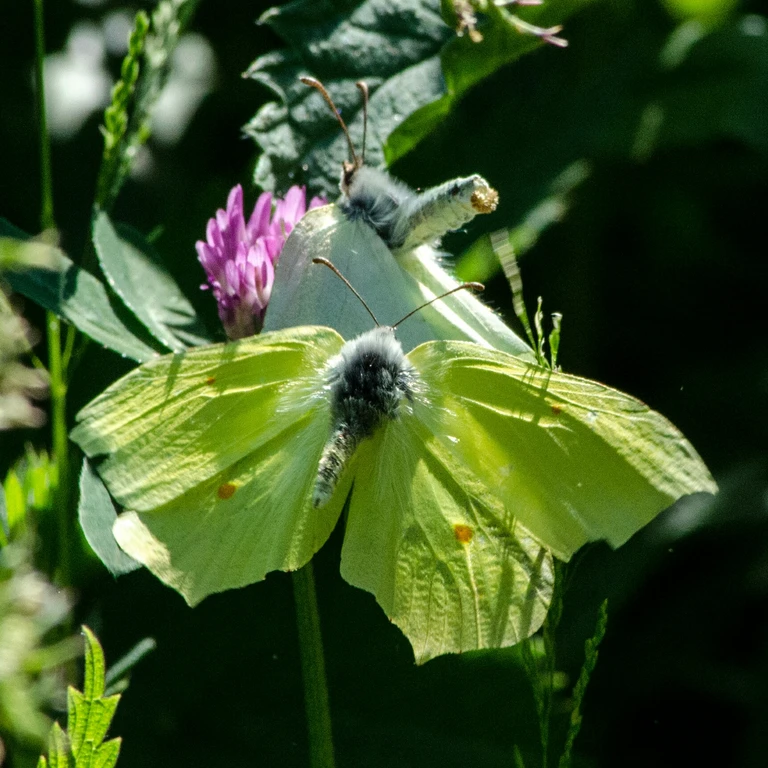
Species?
Gonepteryx rhamni
